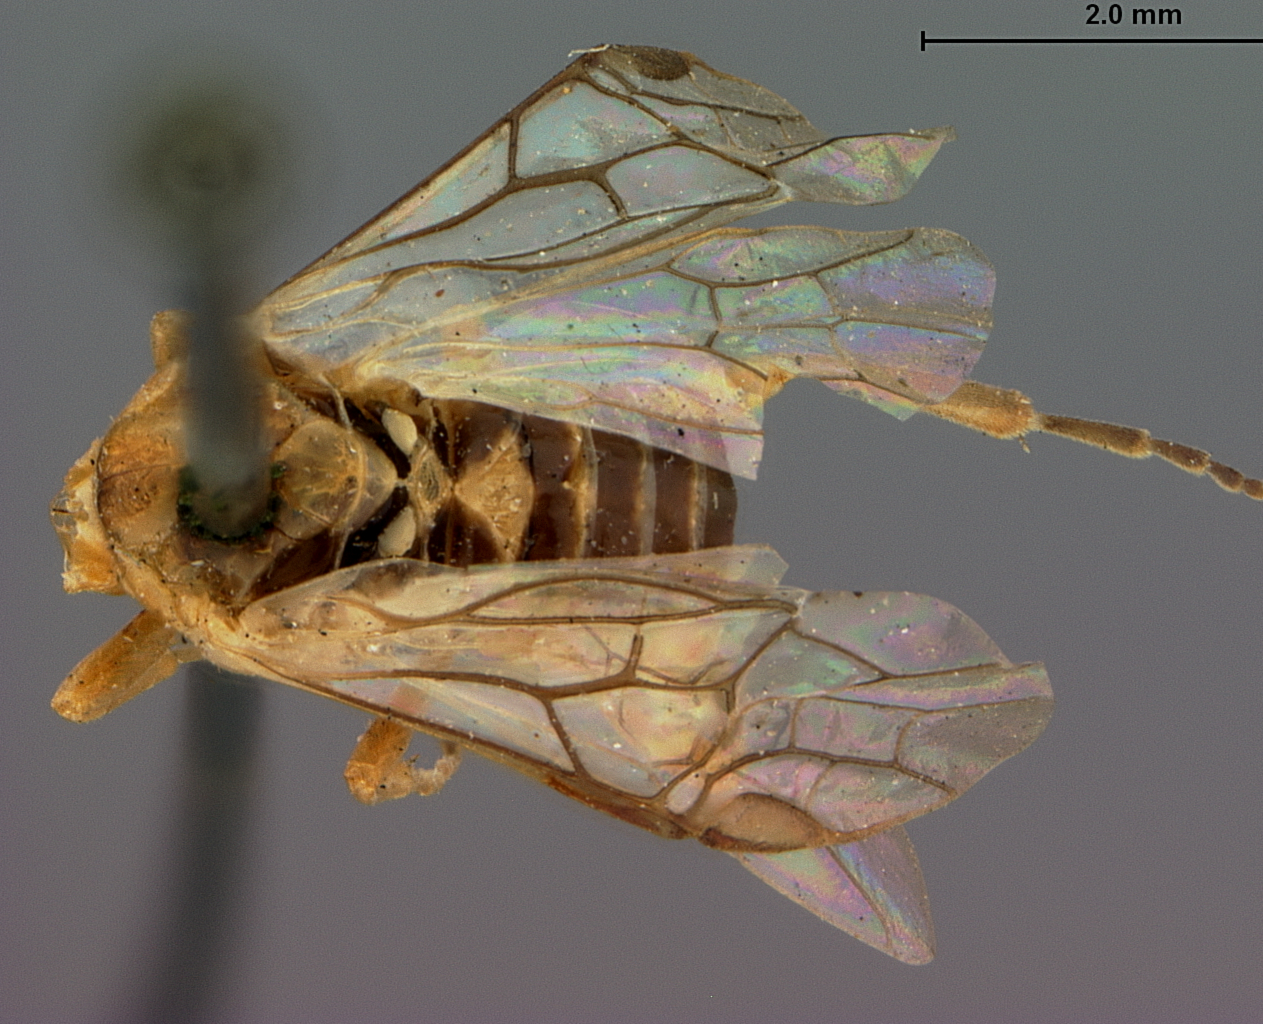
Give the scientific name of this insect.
Hoplocampa xanthura
